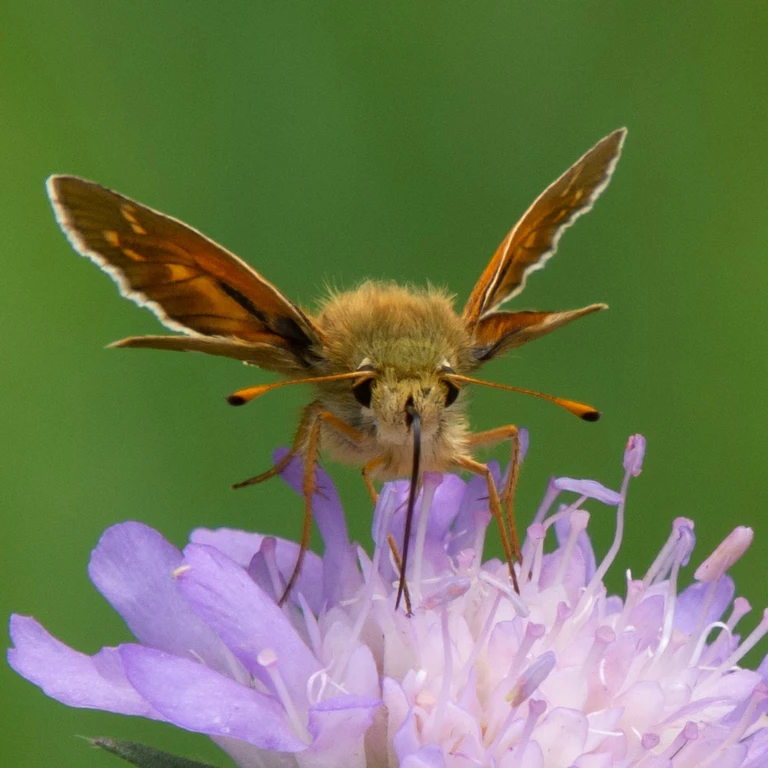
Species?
Hesperia comma
